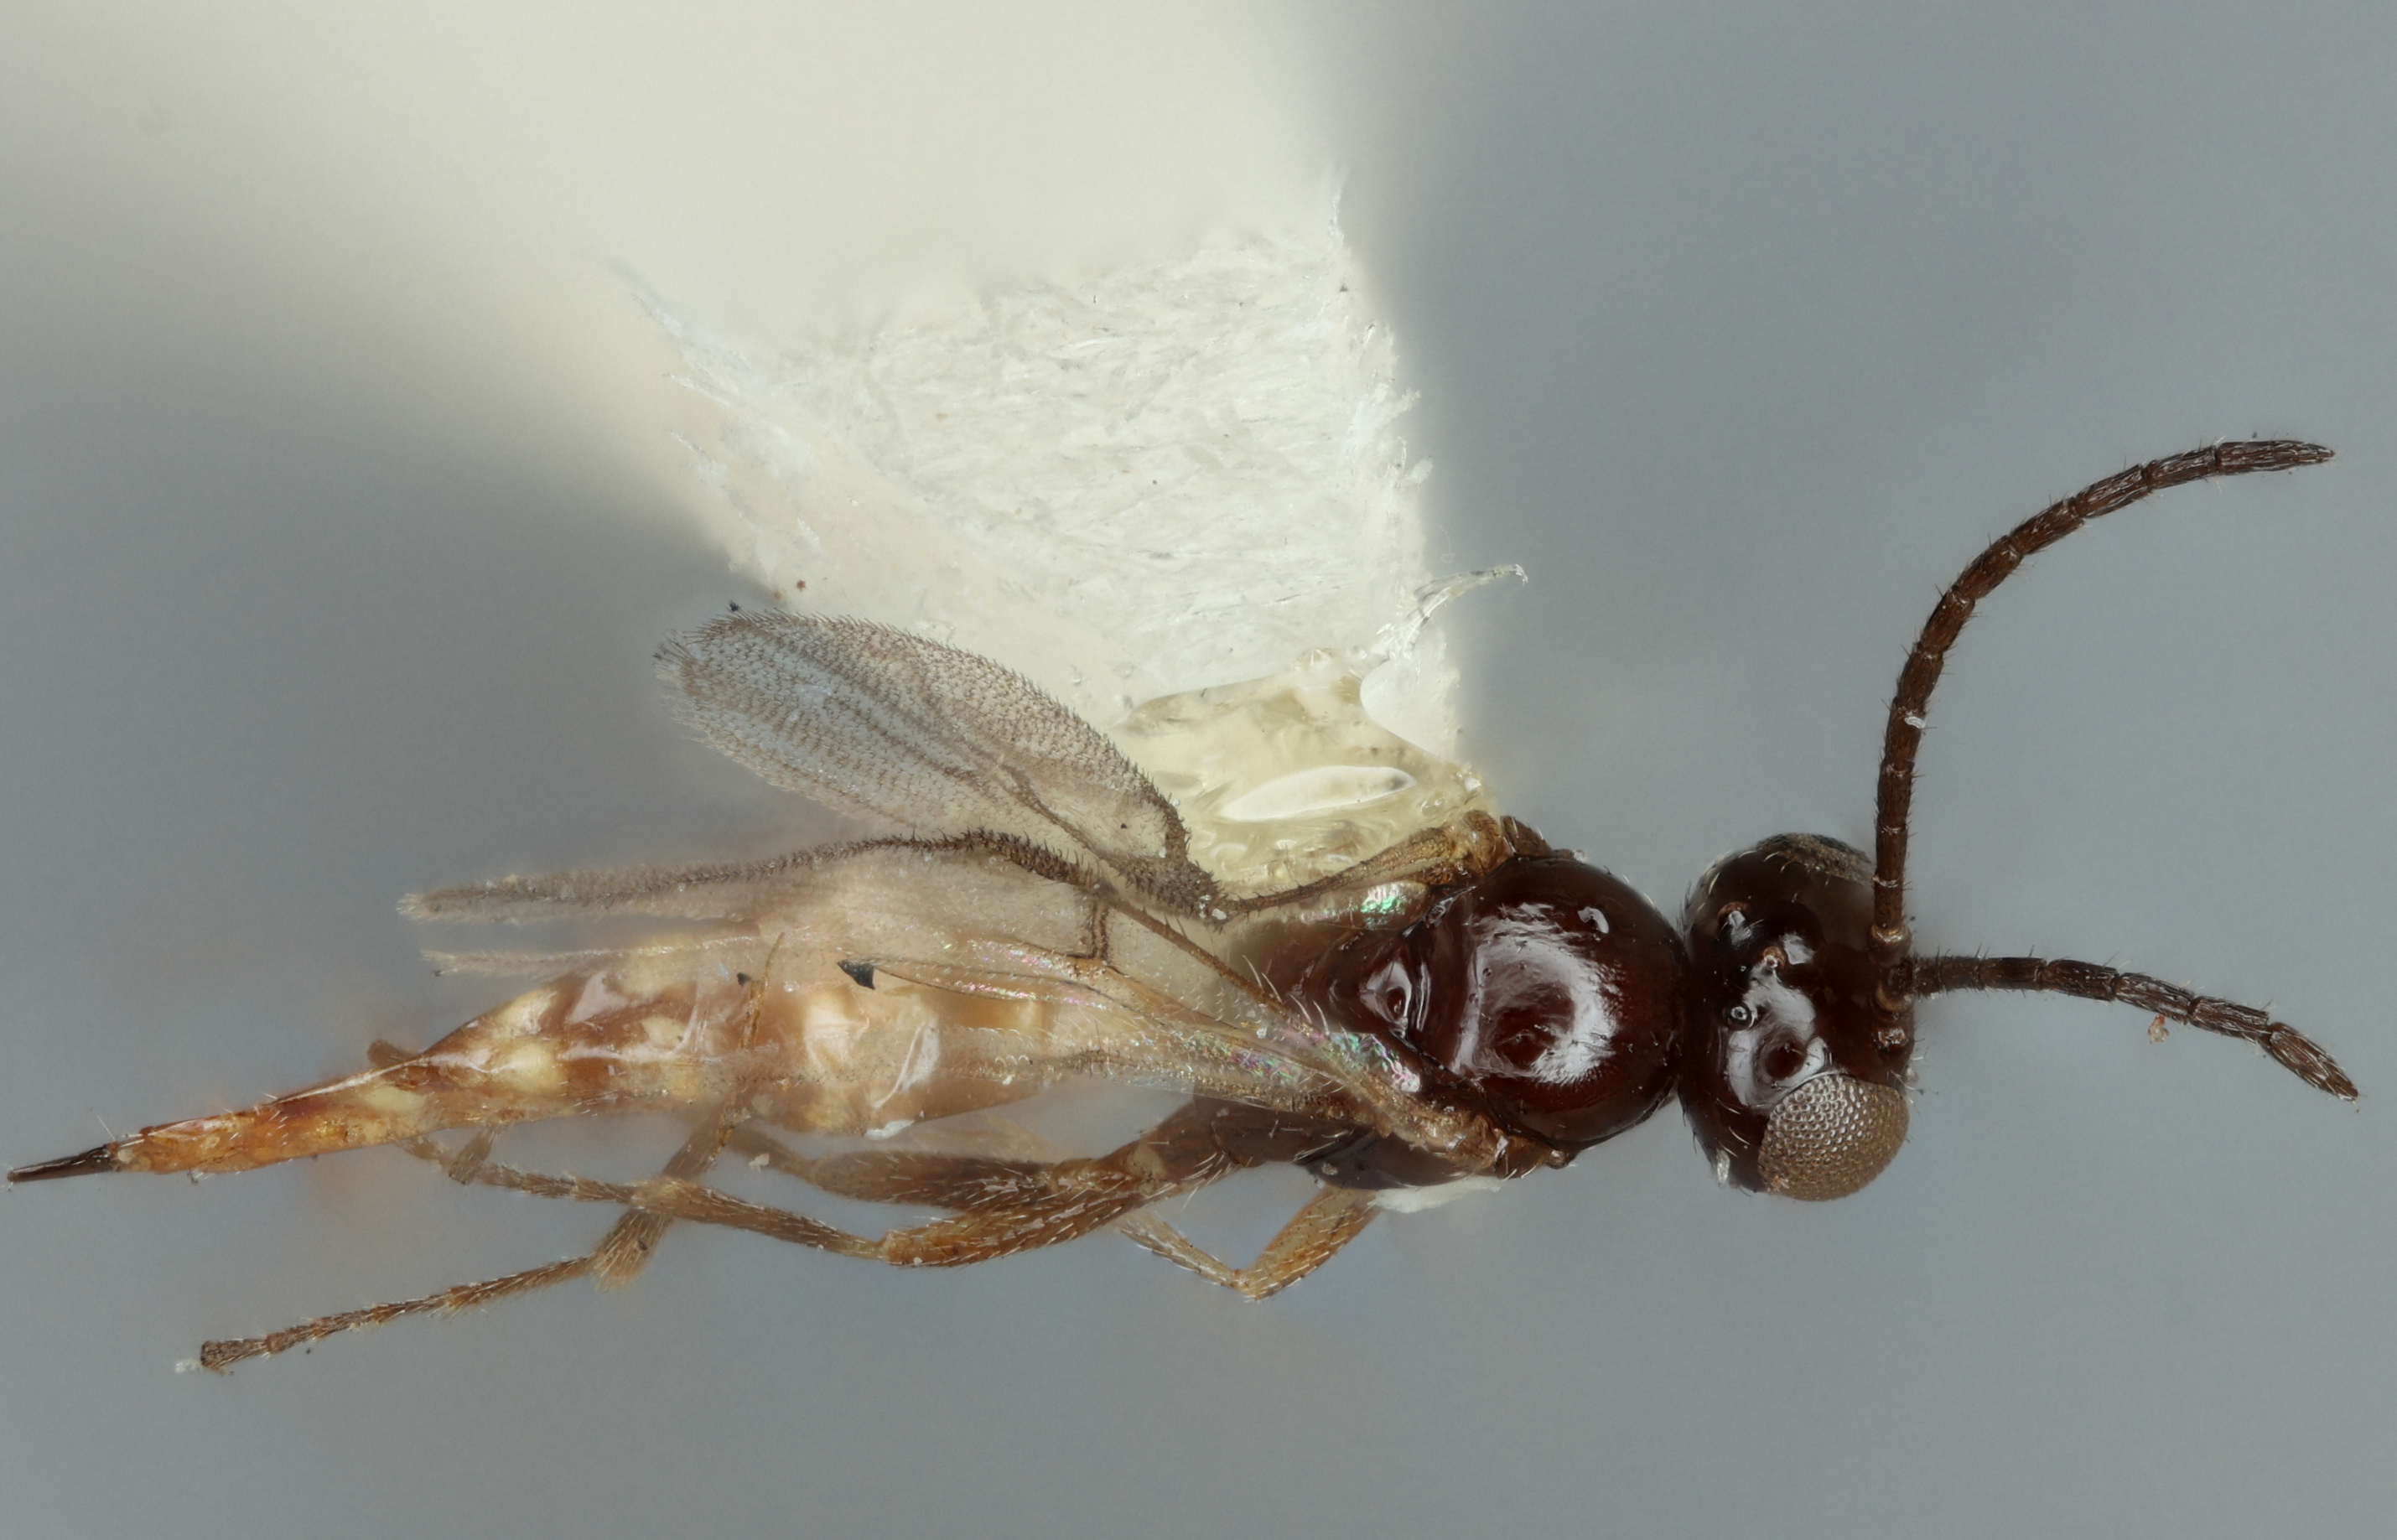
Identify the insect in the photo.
Aphidius utahensis
